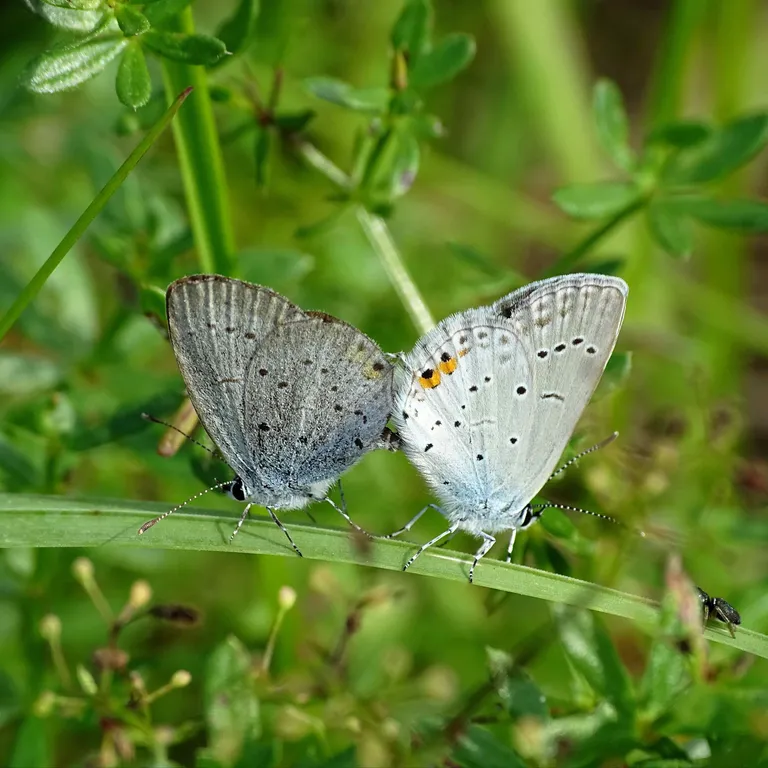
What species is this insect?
Cupido argiades (also Elkalyce argiades)
